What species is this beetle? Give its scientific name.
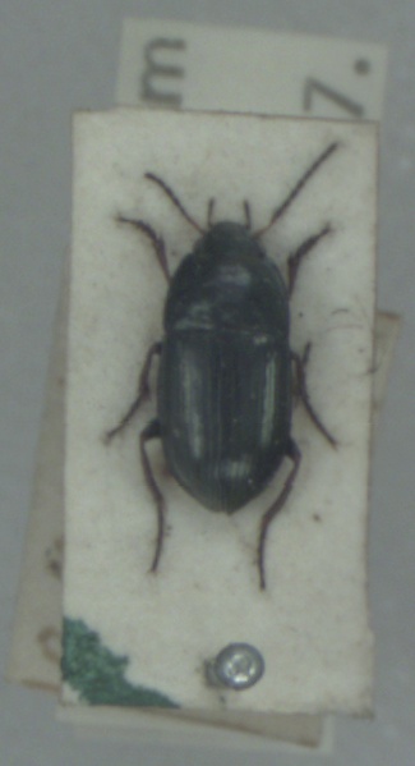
Amara communis
